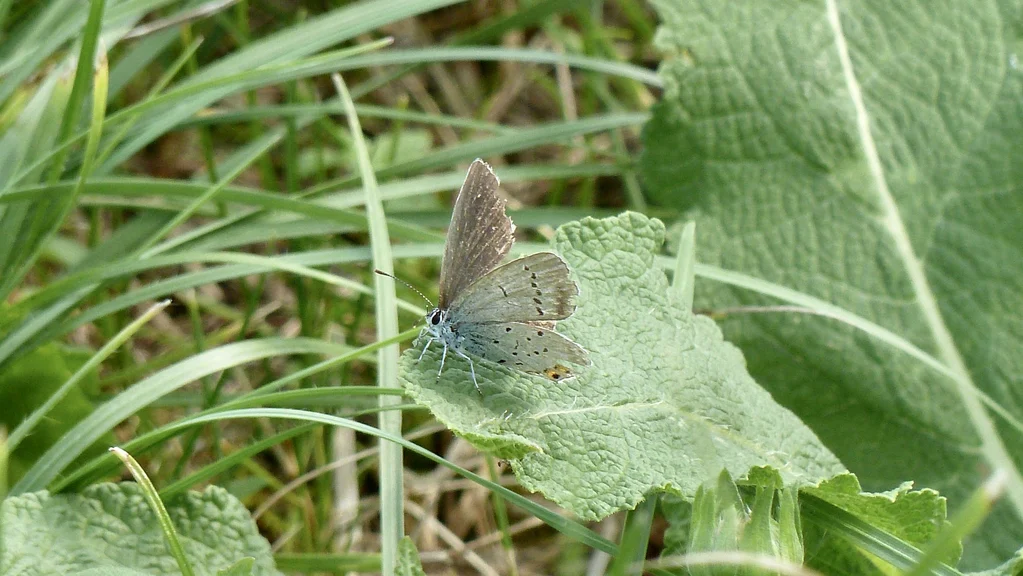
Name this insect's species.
Cupido argiades (also Elkalyce argiades)
